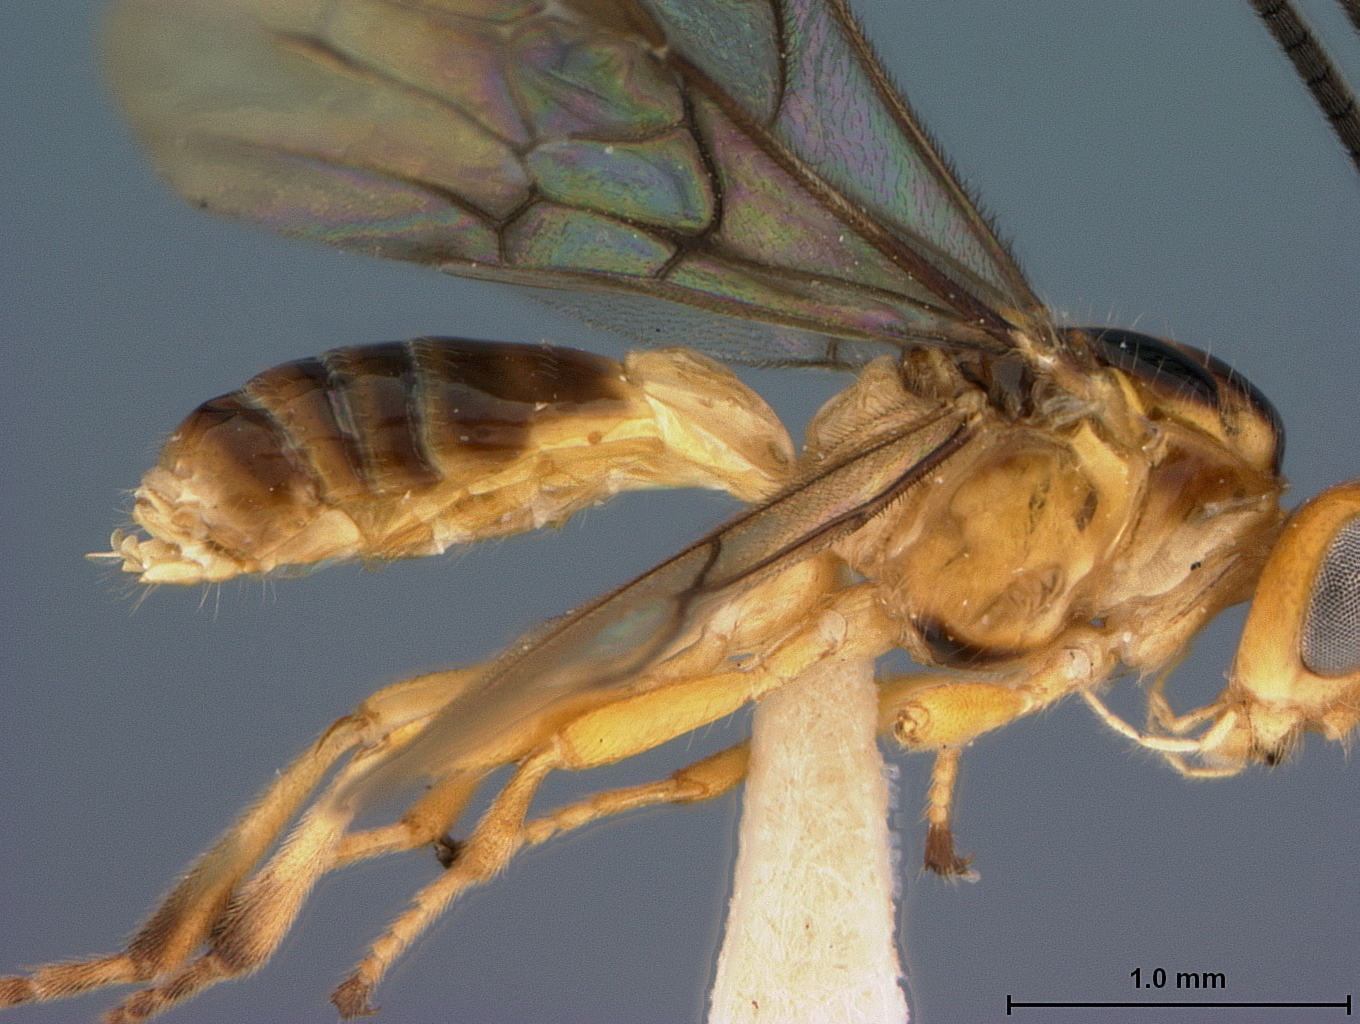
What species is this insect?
Opius mombinpraeoptantis
